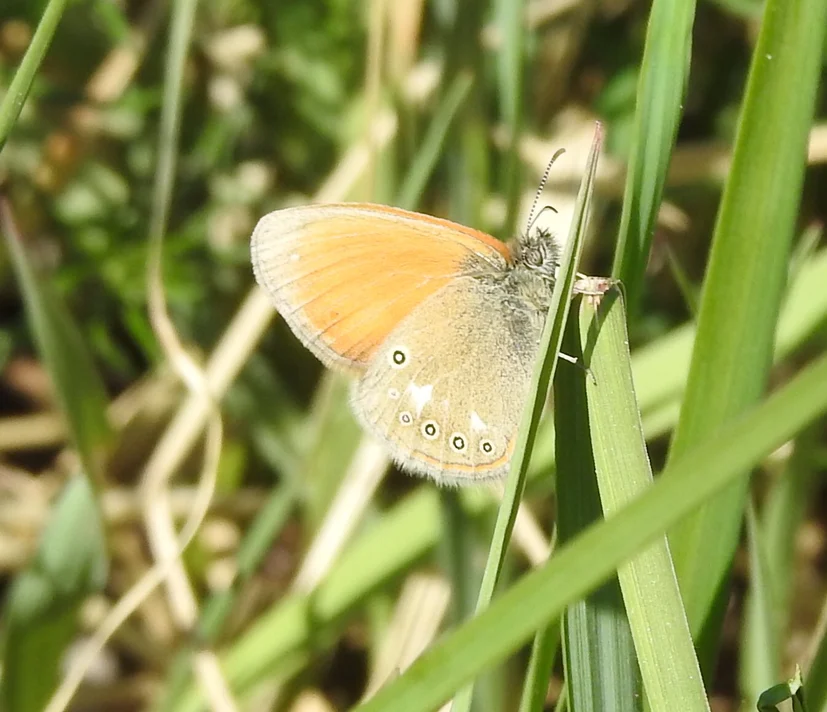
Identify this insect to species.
Coenonympha glycerion (also Coenonympha iphis)
